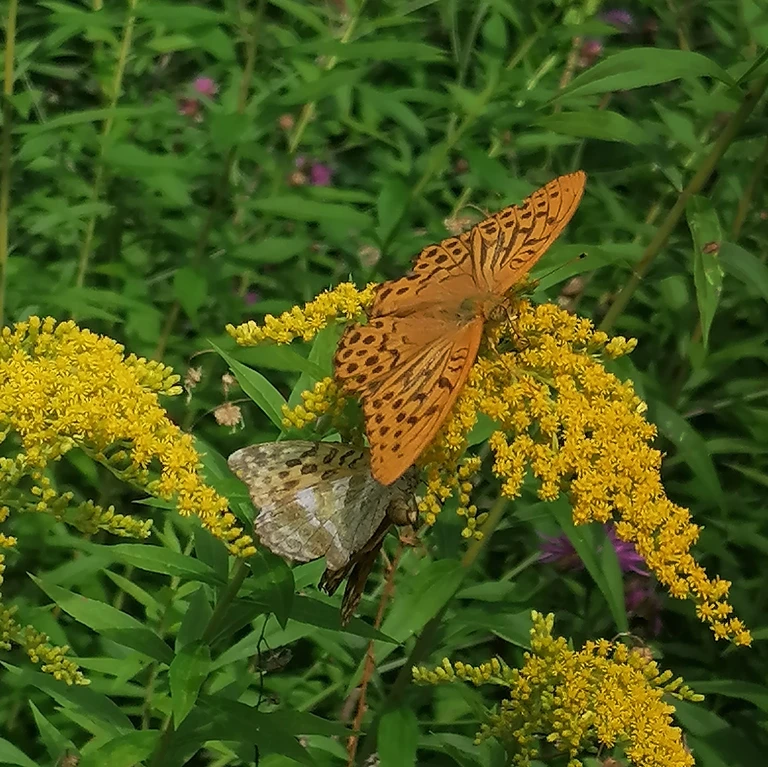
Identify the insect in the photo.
Argynnis paphia
